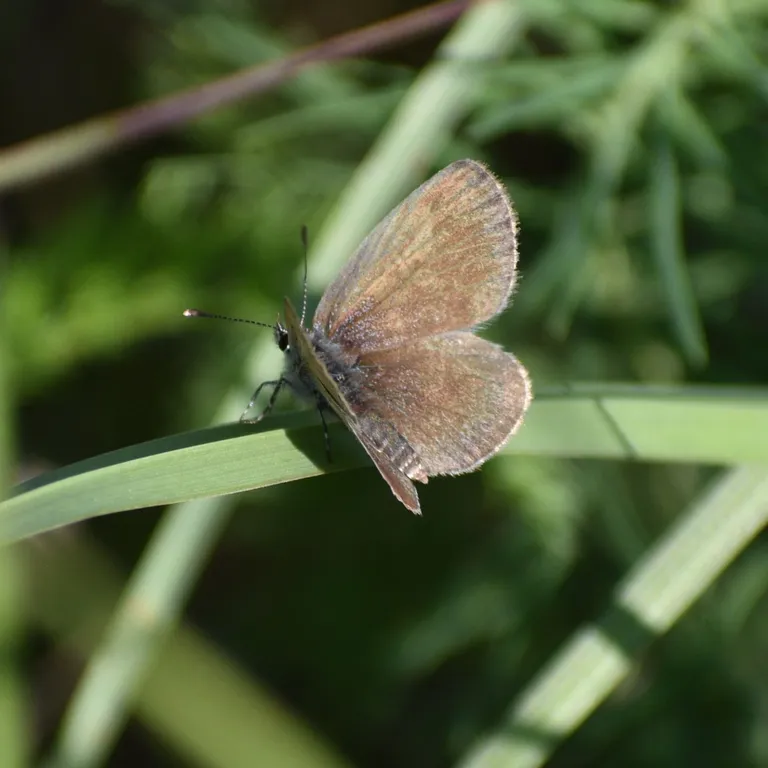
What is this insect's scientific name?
Cupido minimus
